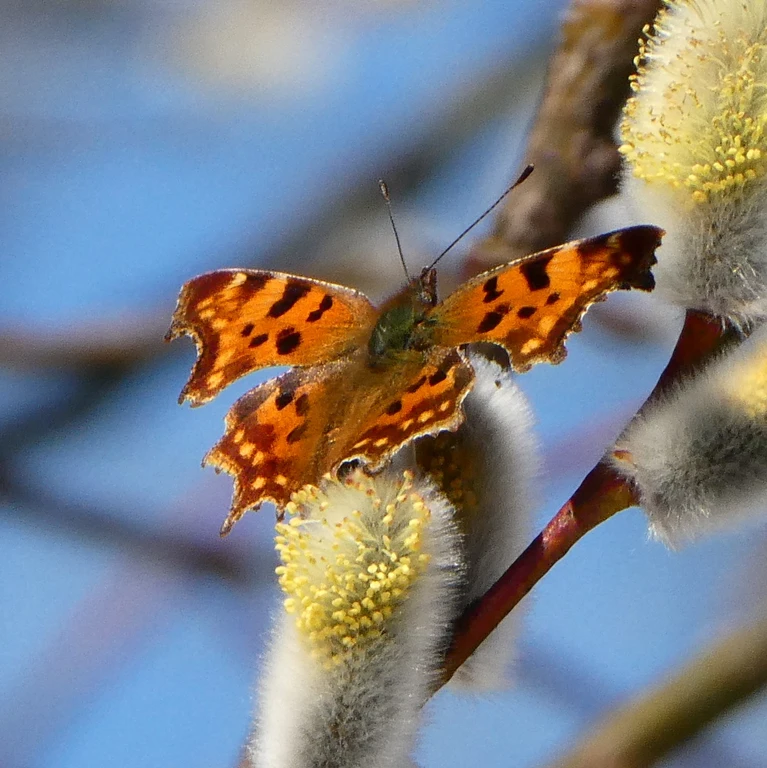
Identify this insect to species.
Polygonia c-album
